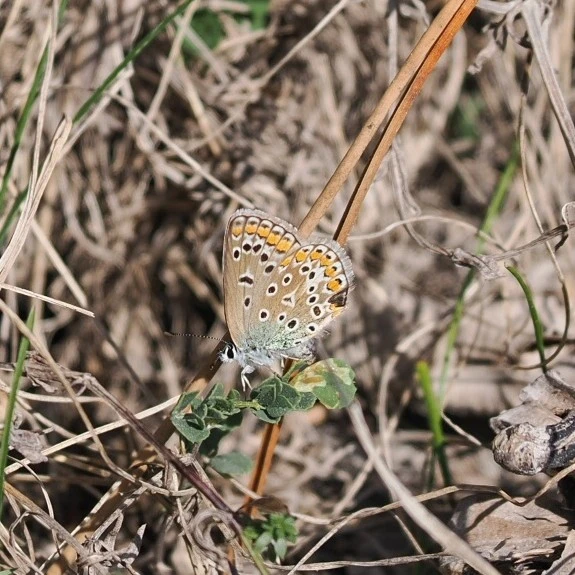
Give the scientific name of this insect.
Polyommatus icarus
